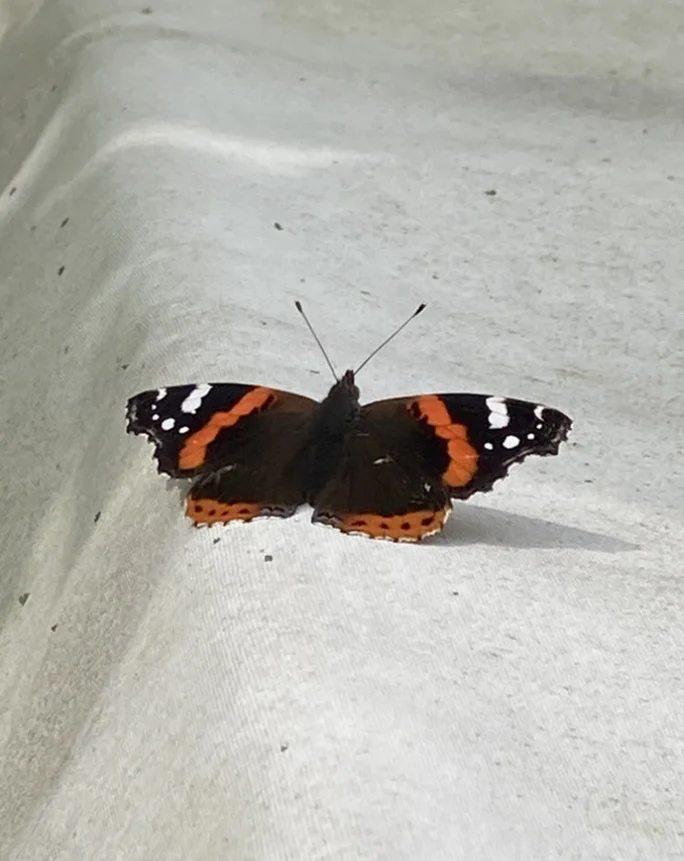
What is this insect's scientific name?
Vanessa atalanta
